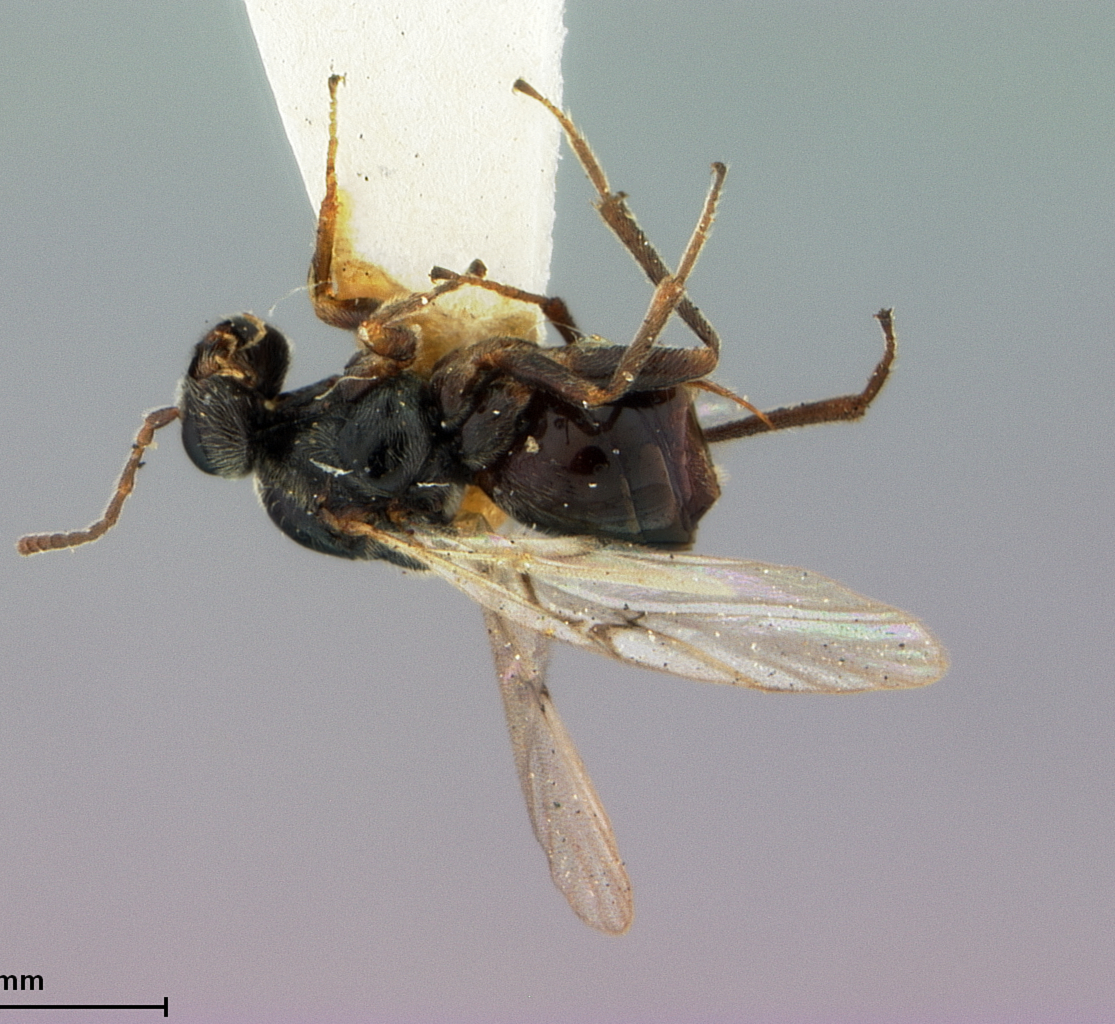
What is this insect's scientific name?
Andricus rugatus
